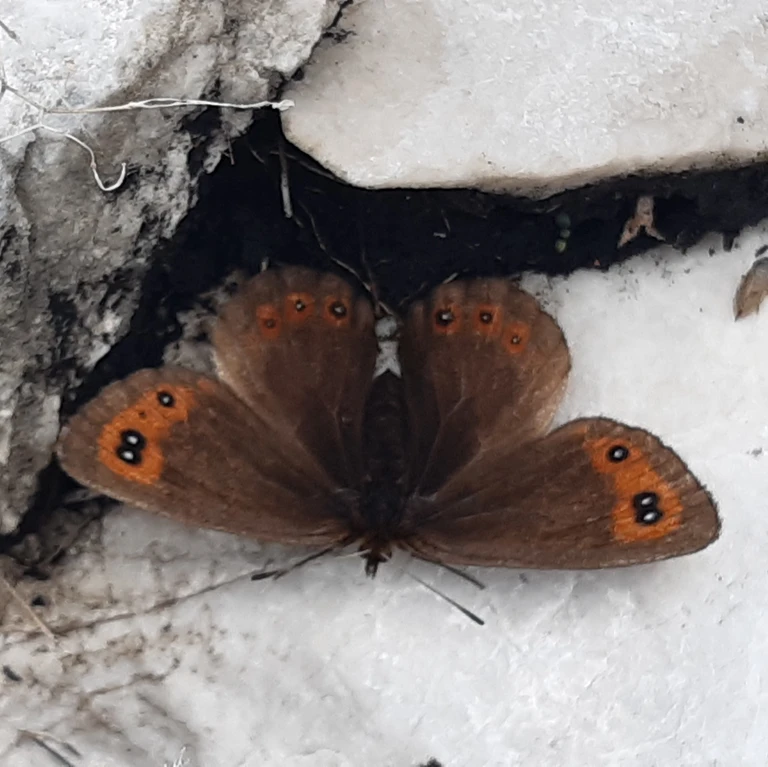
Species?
Erebia aethiops
